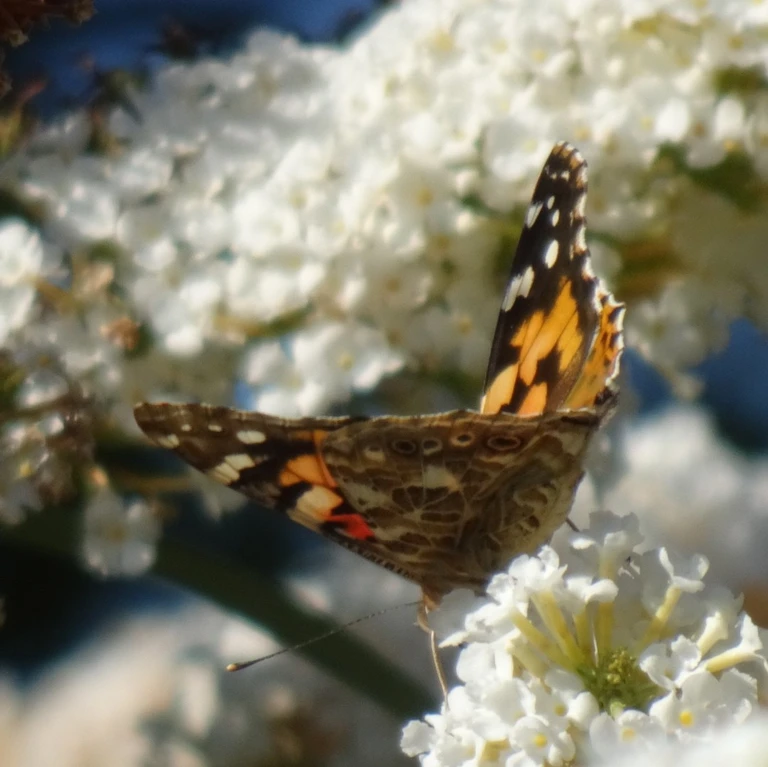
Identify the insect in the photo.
Vanessa cardui
